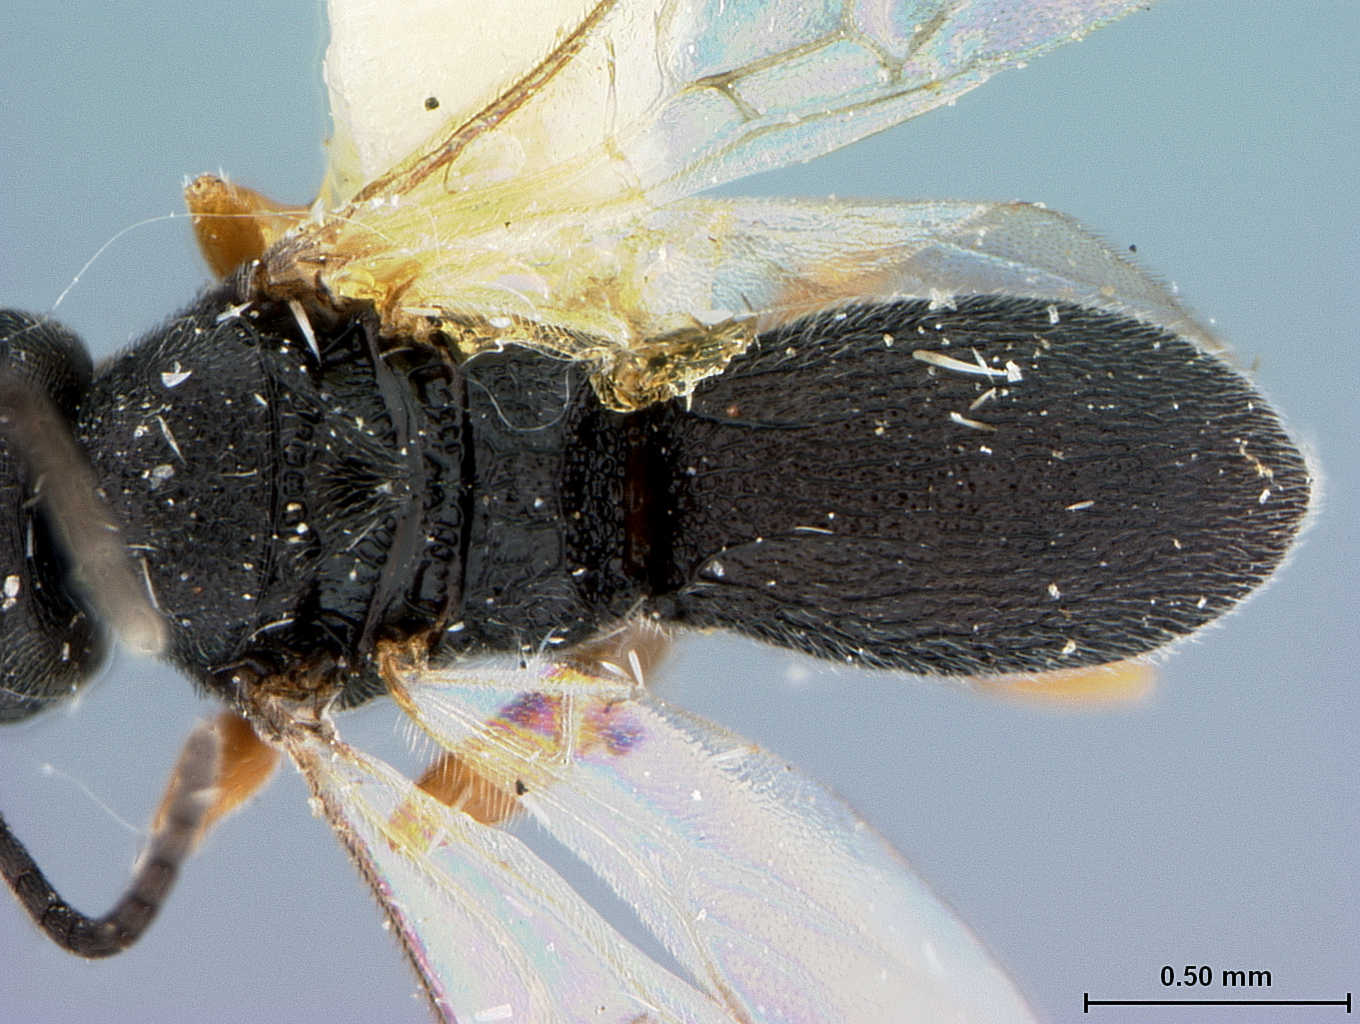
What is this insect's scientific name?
Chelonus salicis
